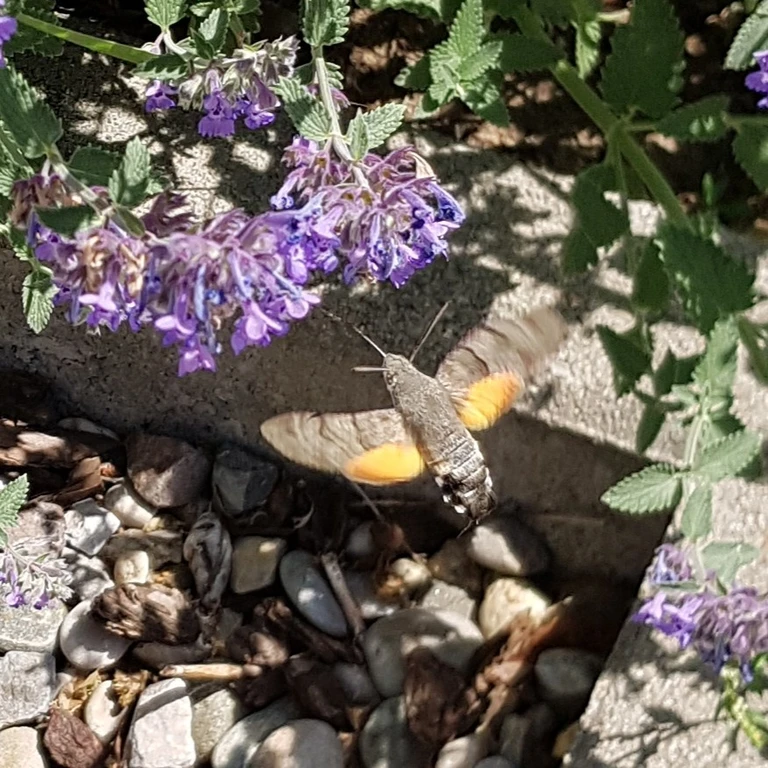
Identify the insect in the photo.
Macroglossum stellatarum
